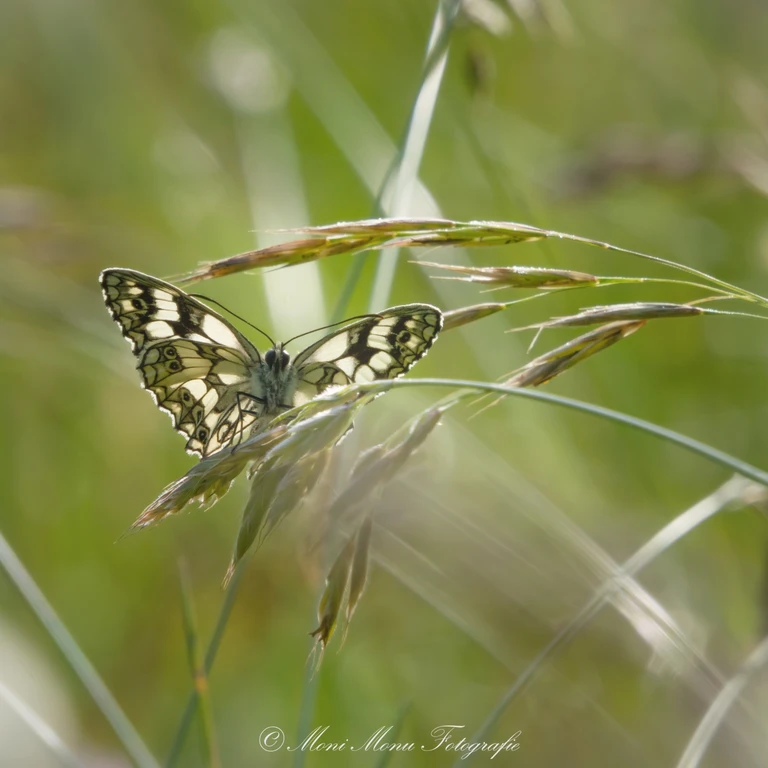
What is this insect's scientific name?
Melanargia galathea
